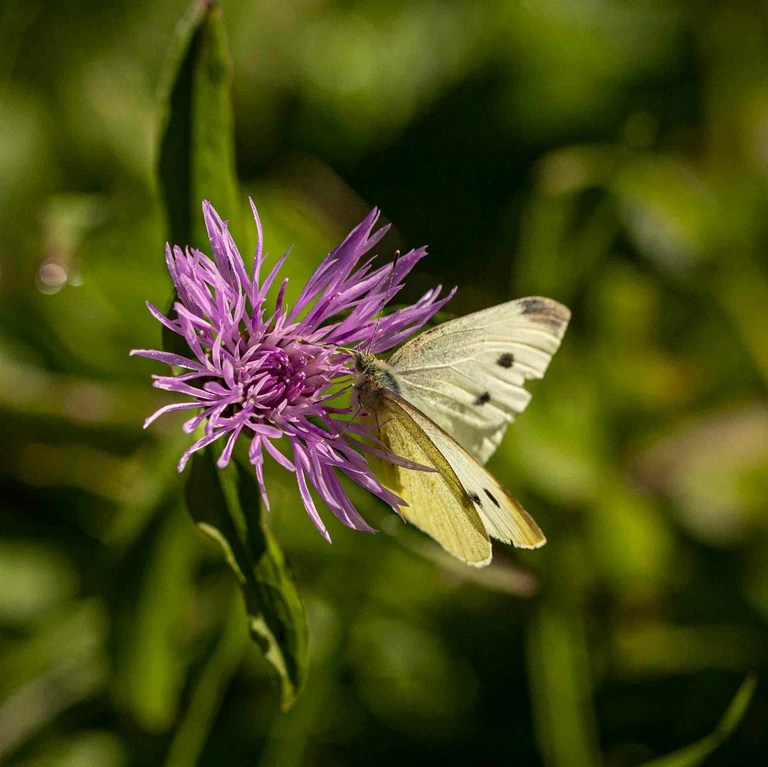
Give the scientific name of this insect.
Pieris rapae
